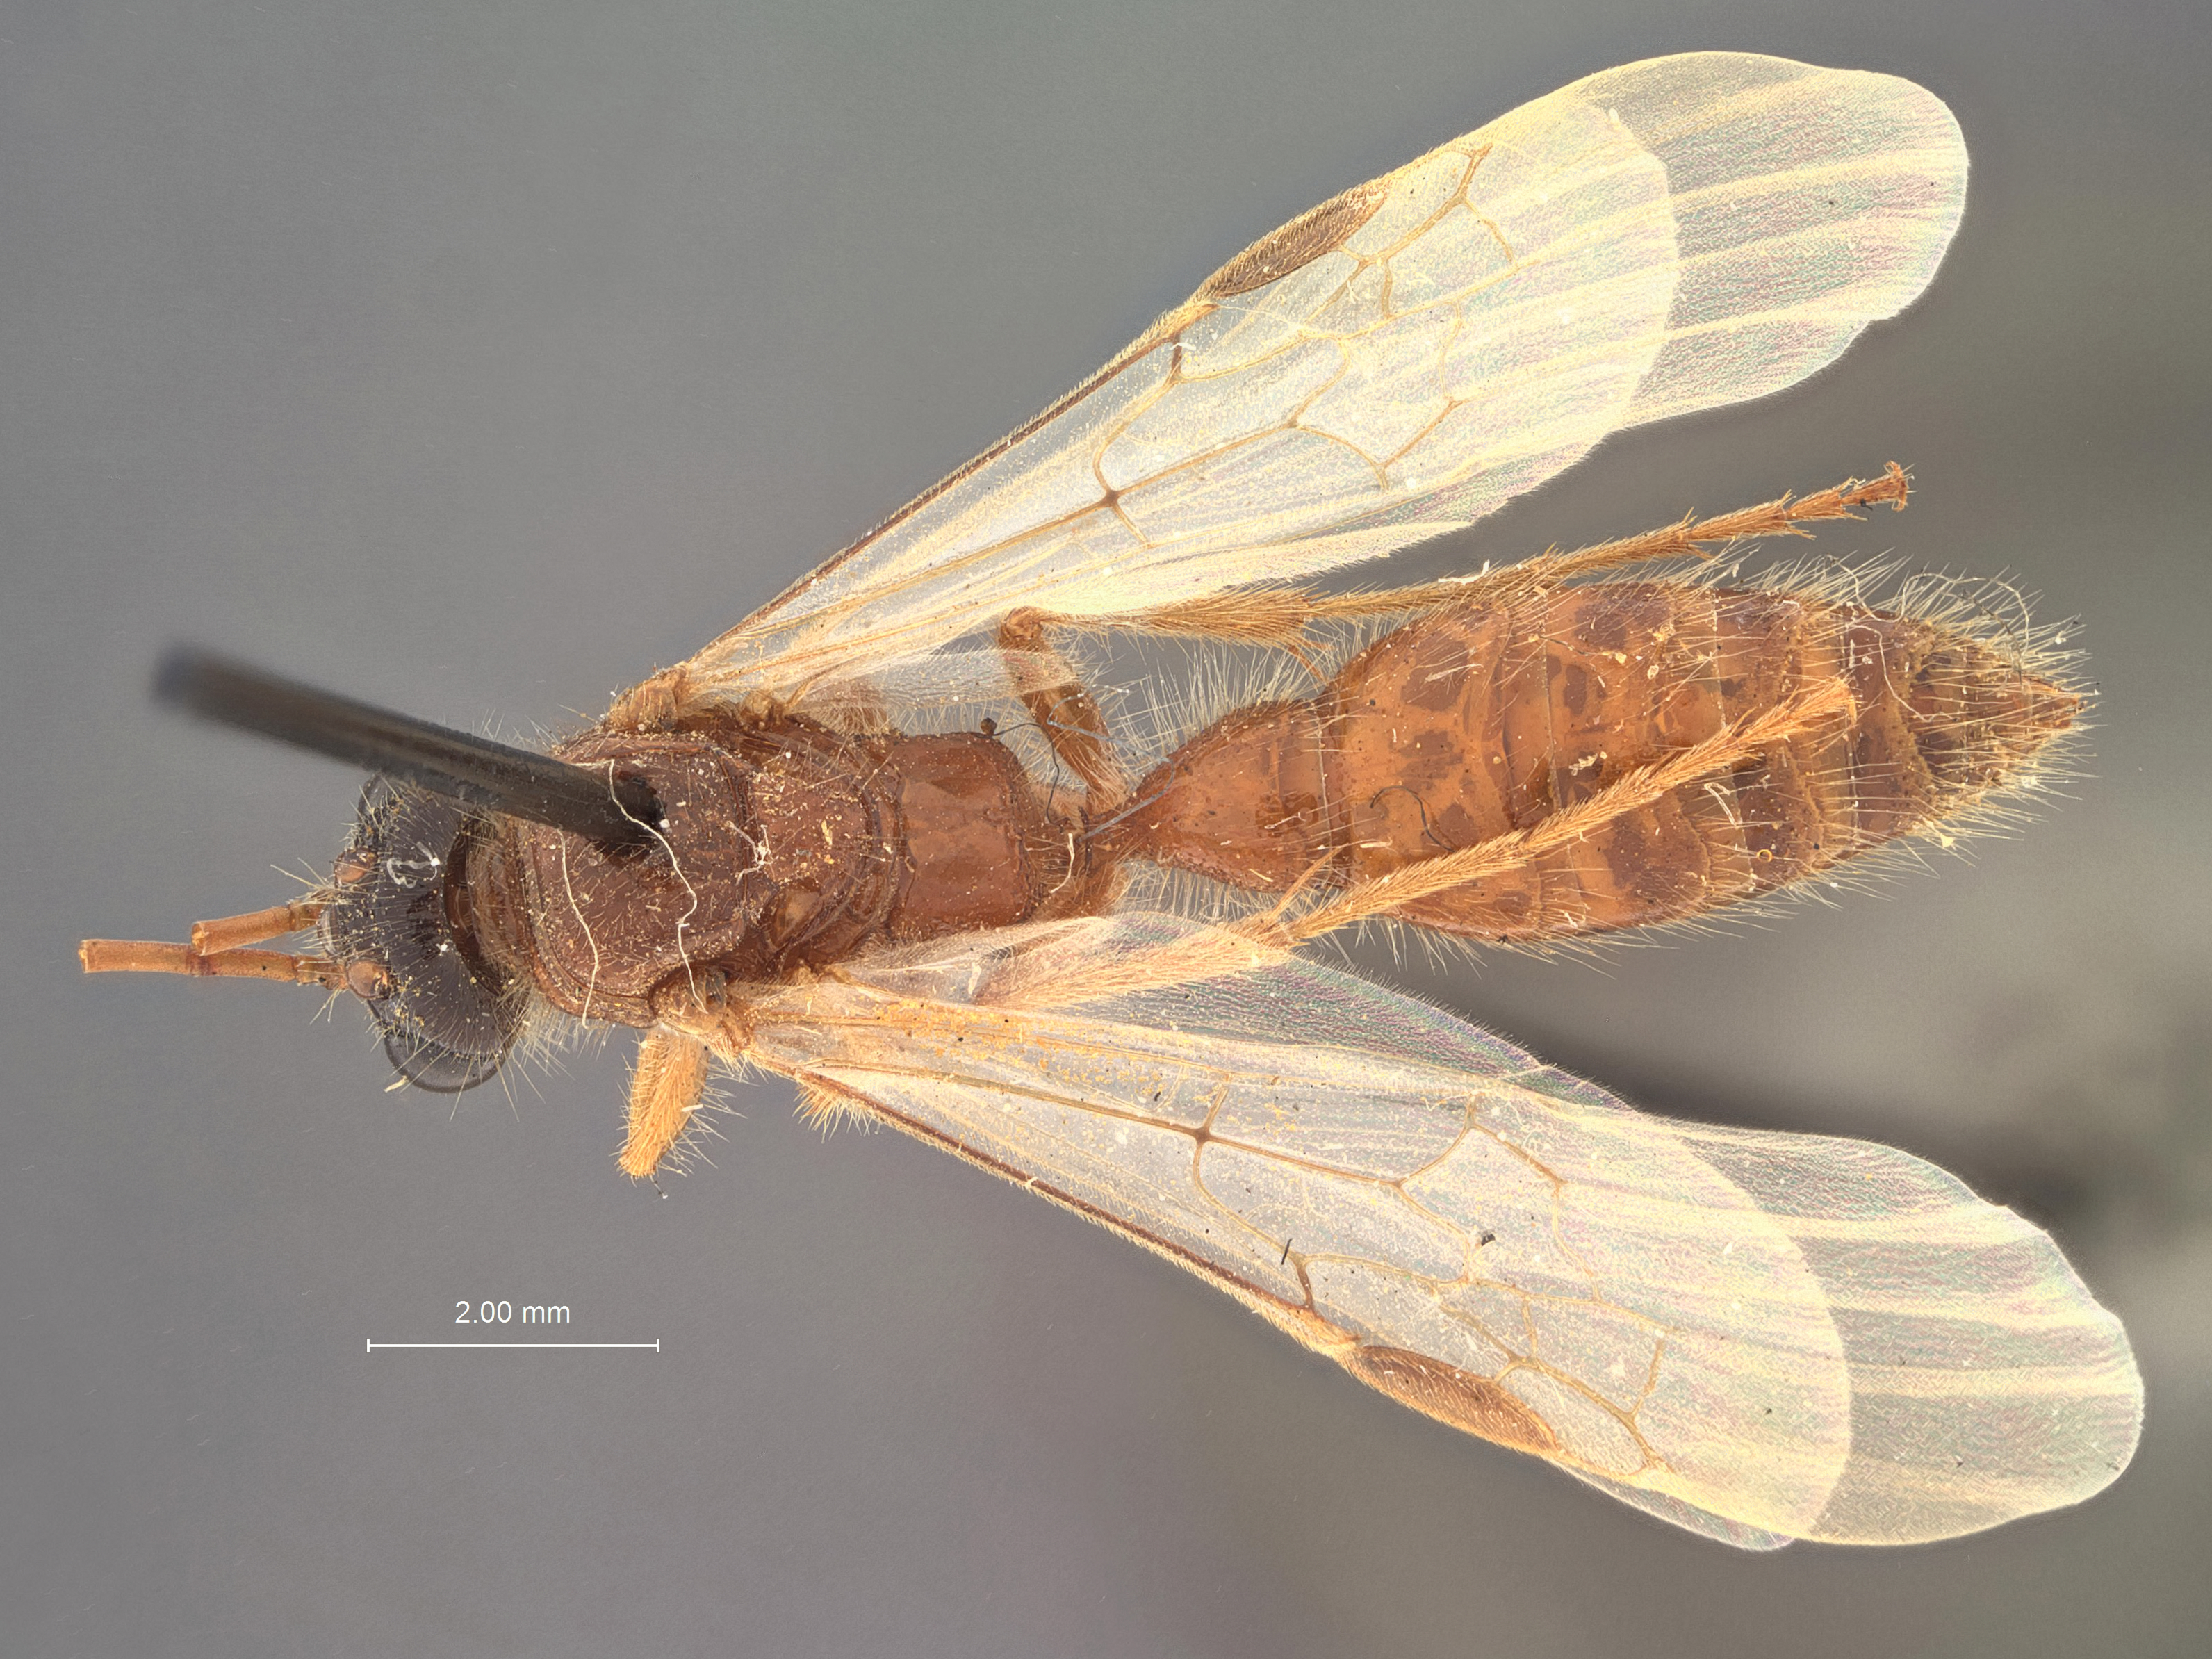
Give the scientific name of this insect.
Brachycistis subcarinata
